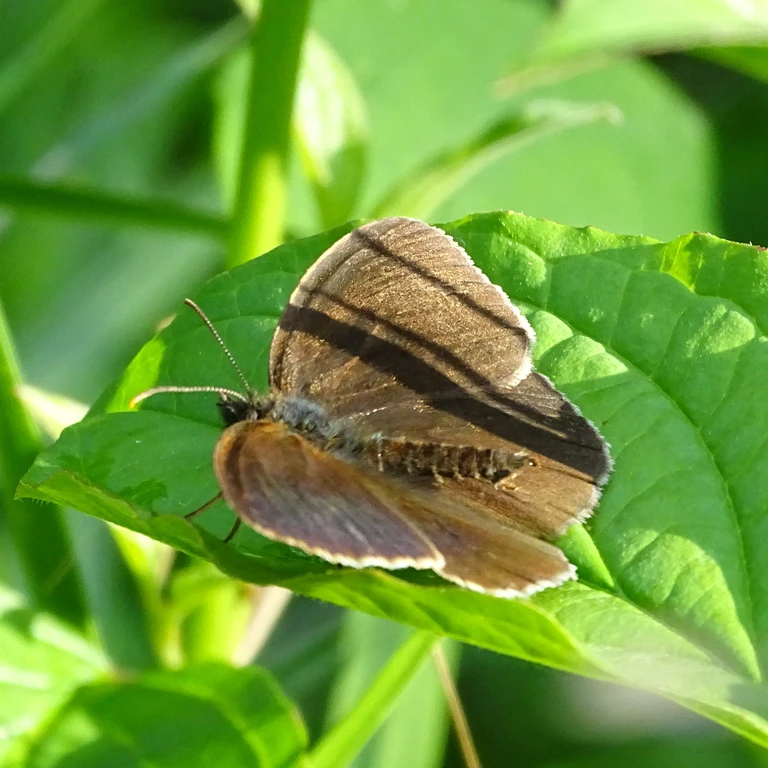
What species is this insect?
Aphantopus hyperantus
